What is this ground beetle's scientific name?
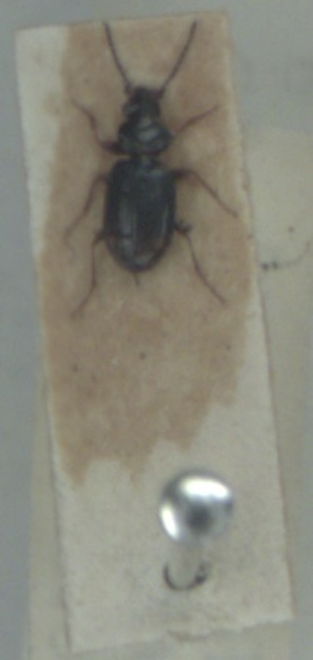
Bembidion guttula
